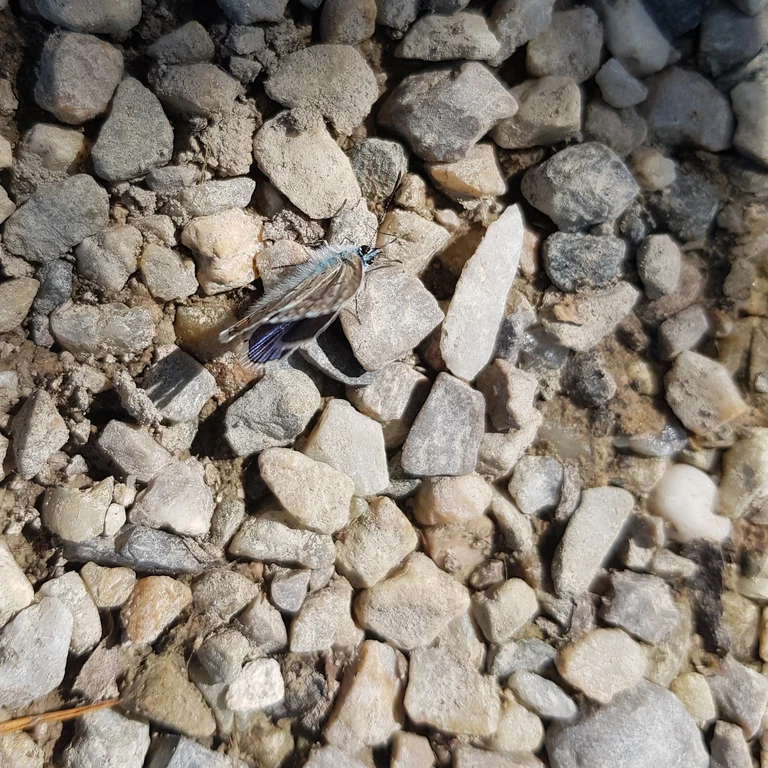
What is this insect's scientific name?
Polyommatus icarus
